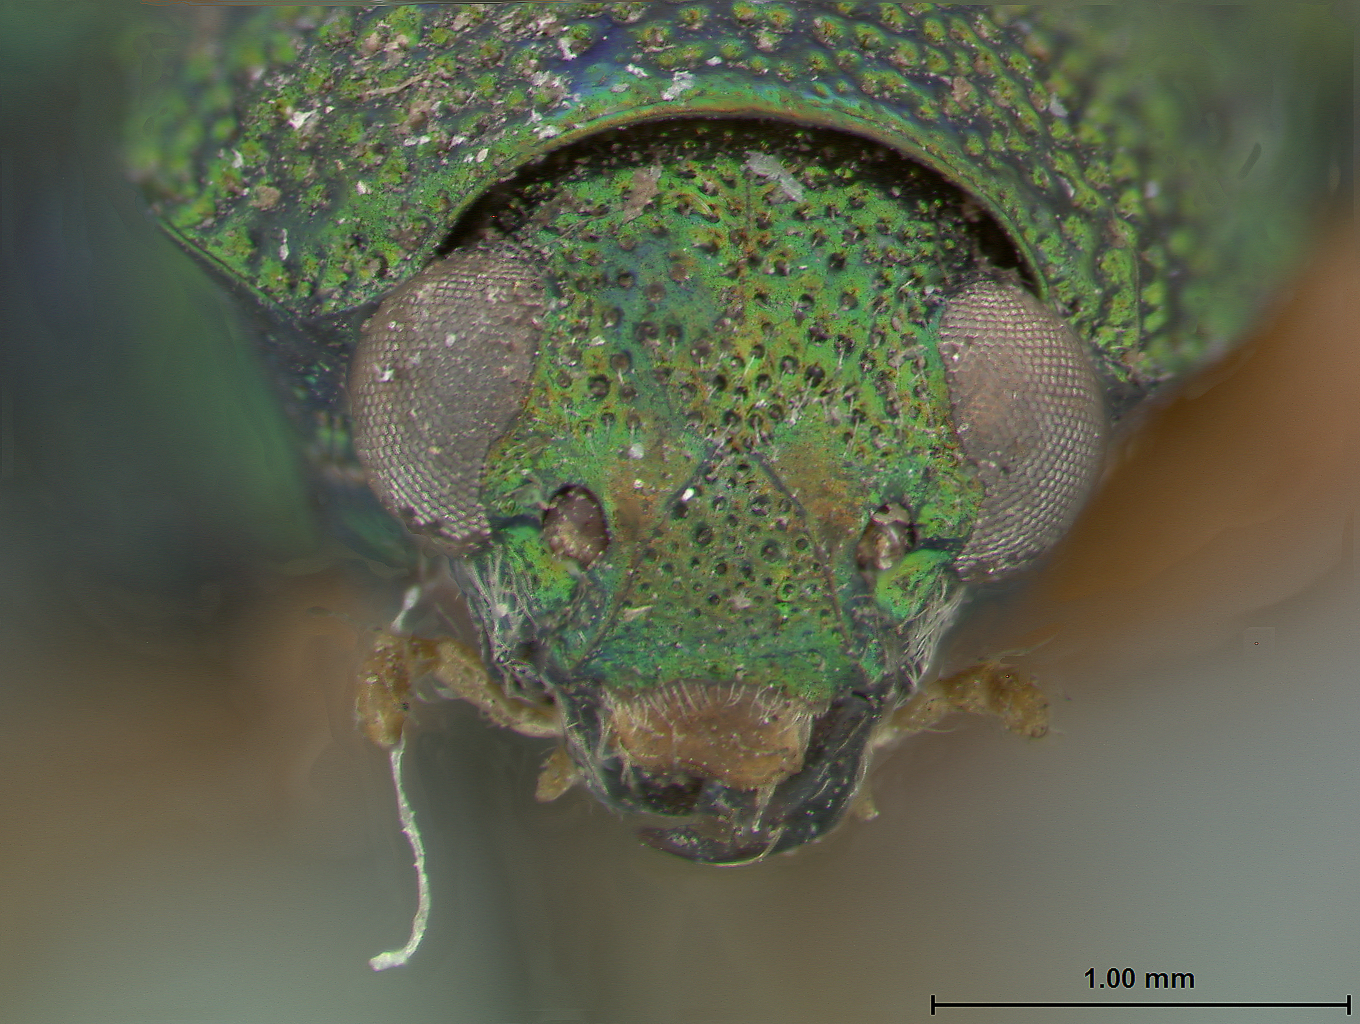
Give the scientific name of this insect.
Colaspis chloroglauca
